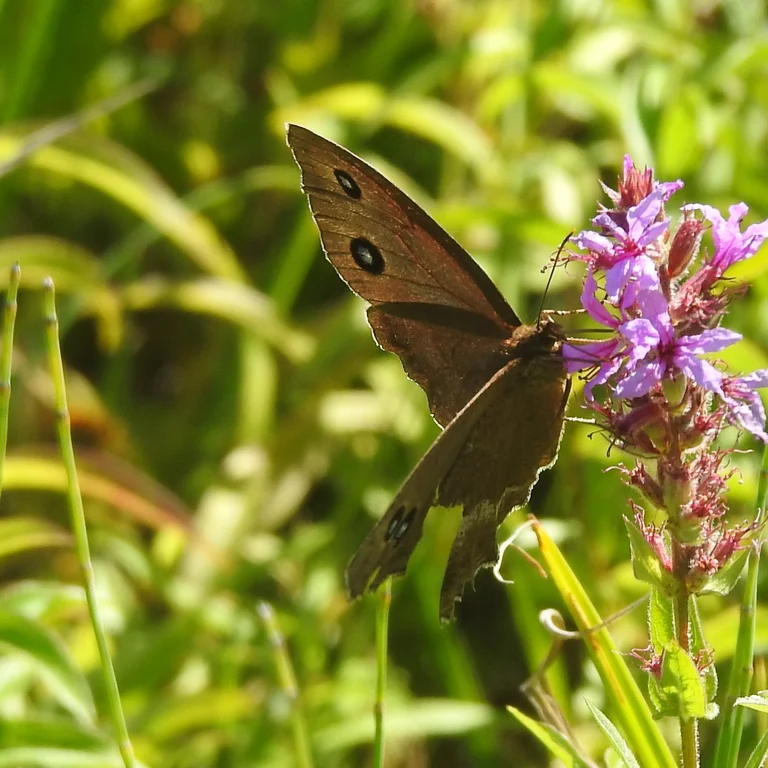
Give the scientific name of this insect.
Minois dryas
